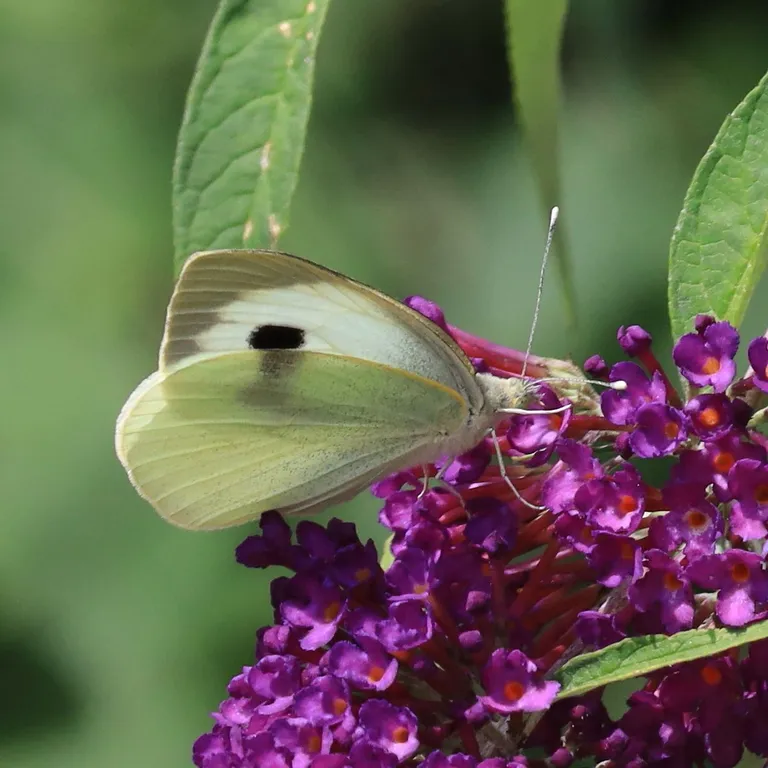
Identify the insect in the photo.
Pieris brassicae
